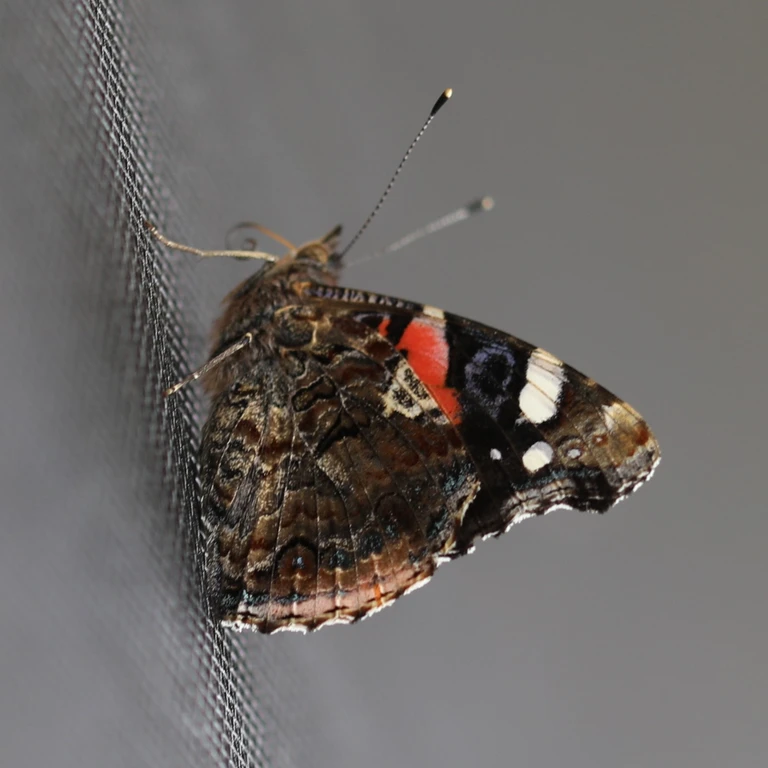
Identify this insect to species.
Vanessa atalanta
